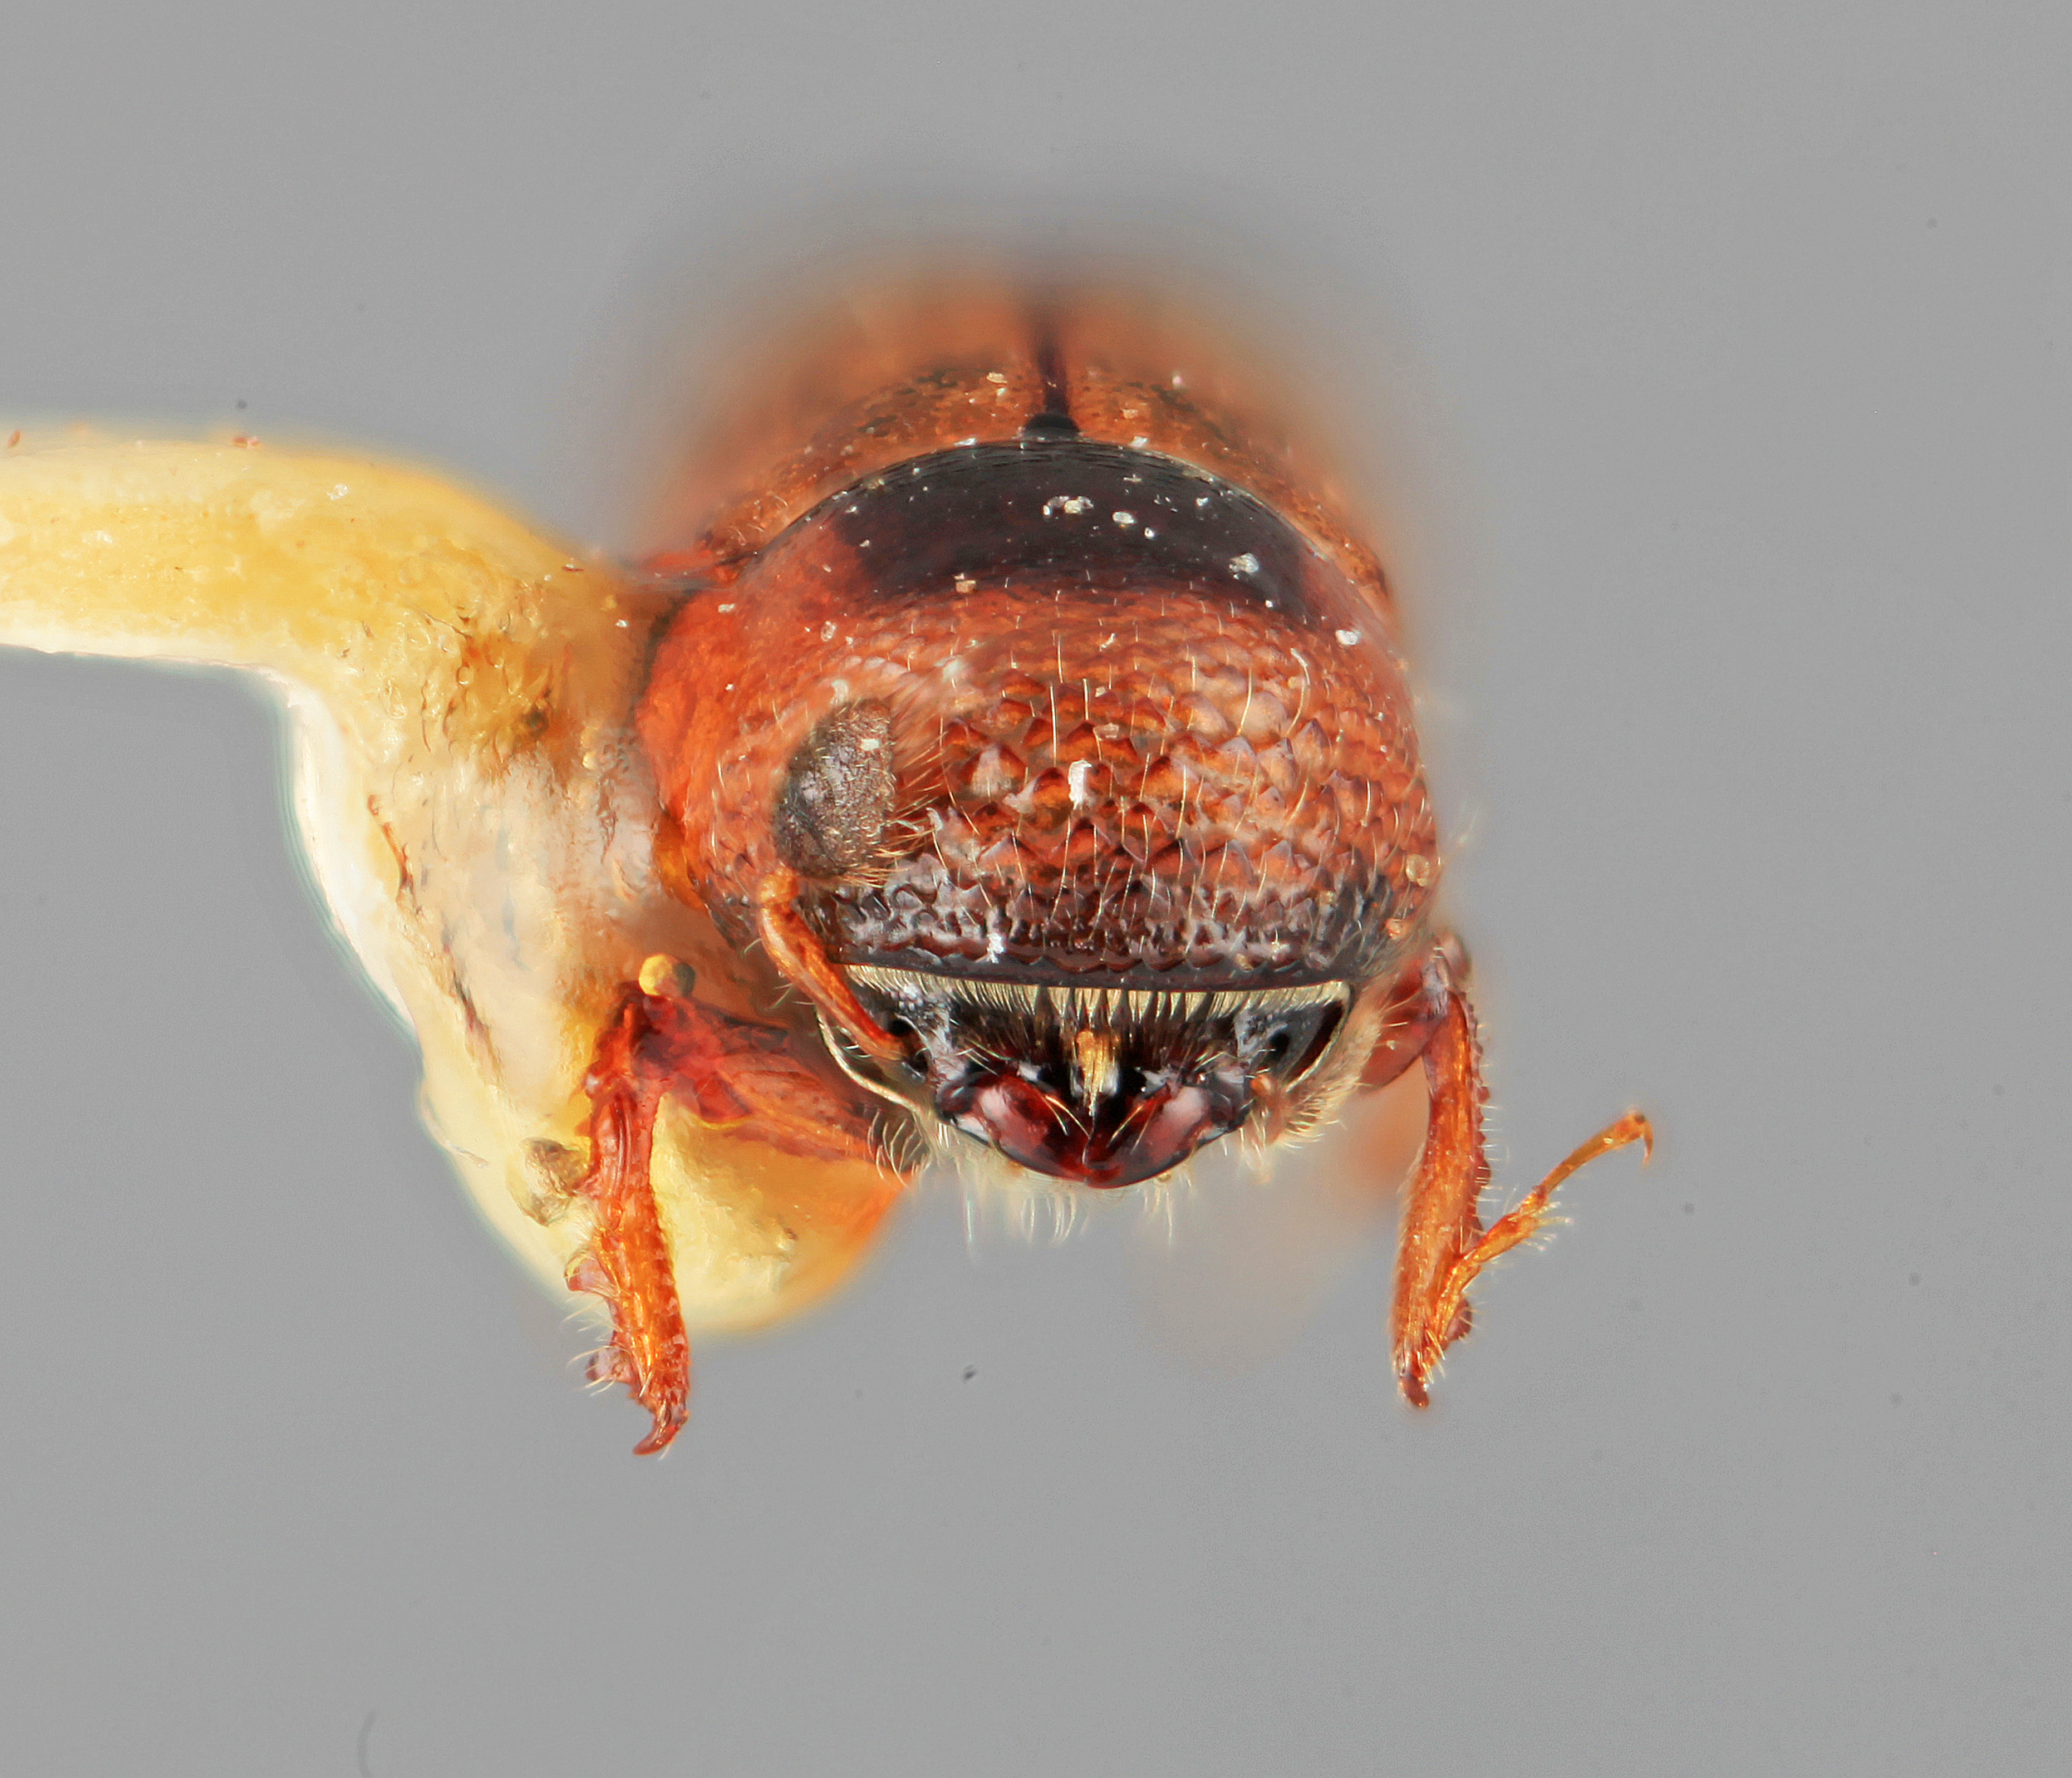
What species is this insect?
Tricolus bicolor
